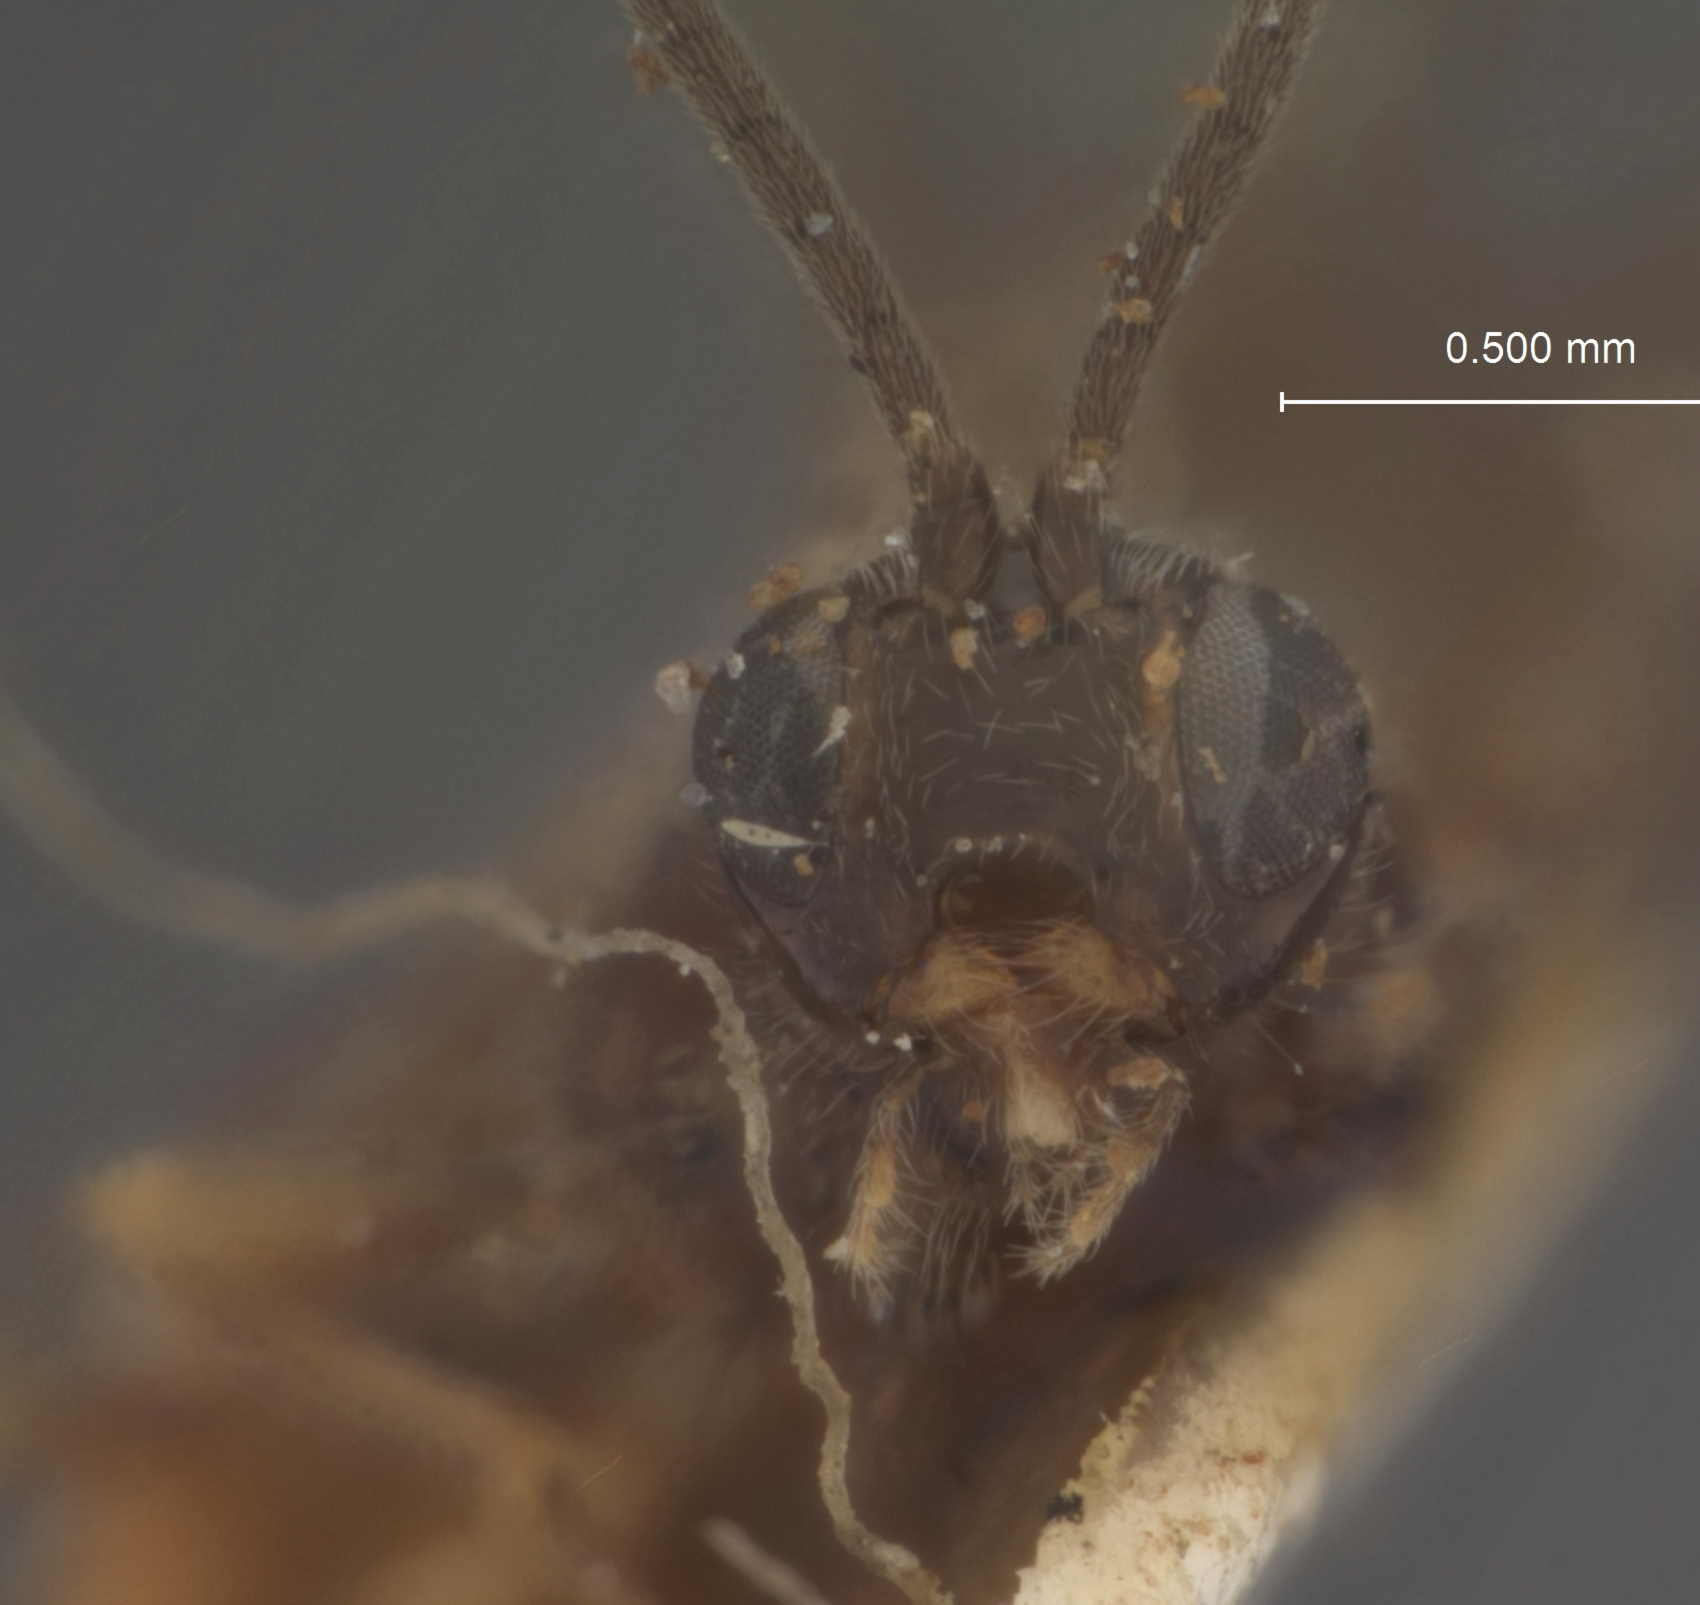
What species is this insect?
Microbracon hemimenae
